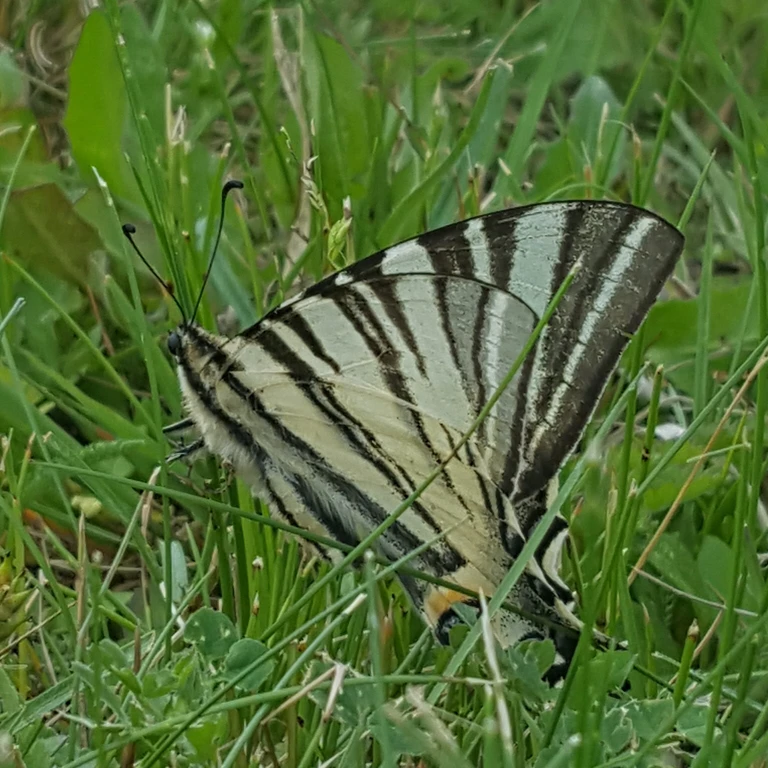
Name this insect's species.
Iphiclides podalirius
